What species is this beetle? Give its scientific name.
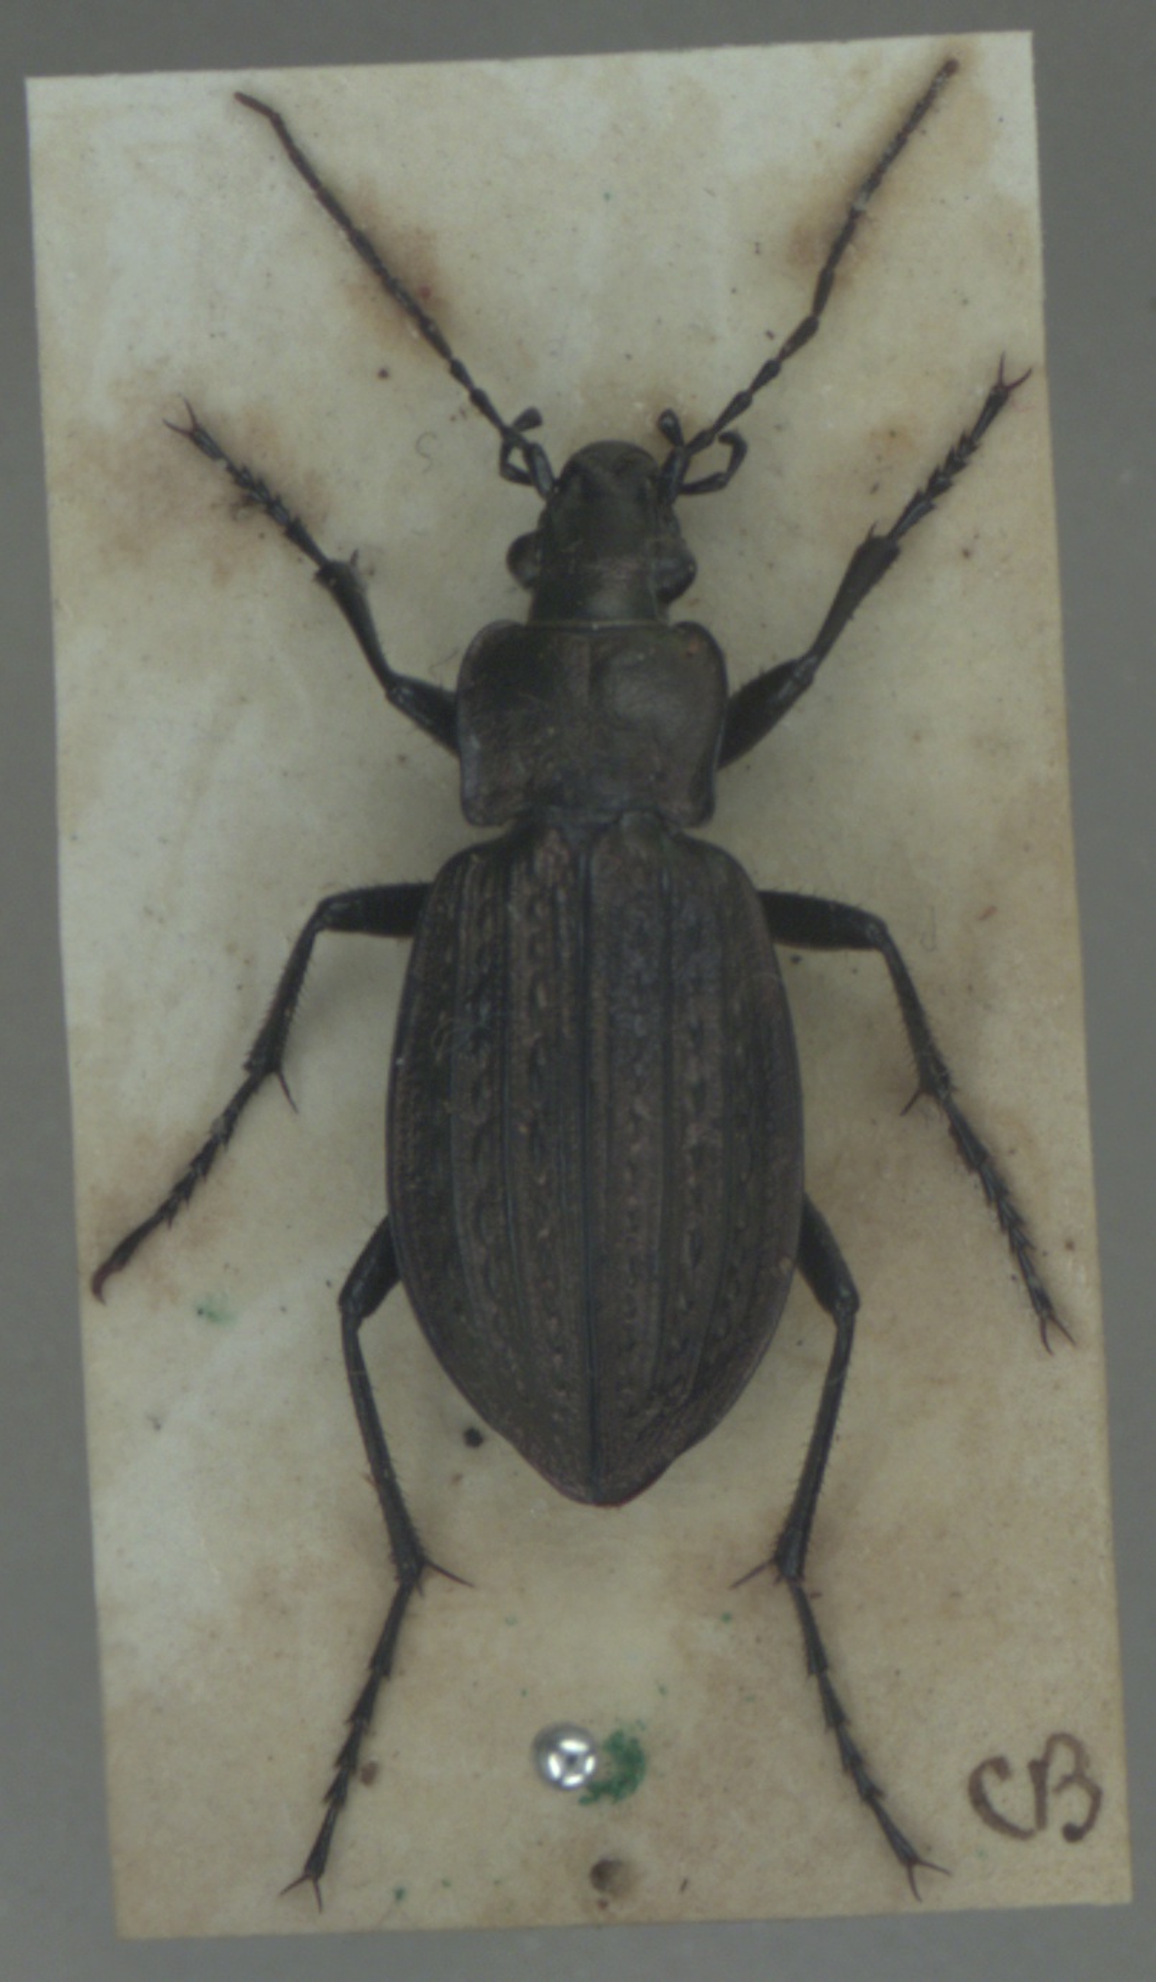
Carabus granulatus
